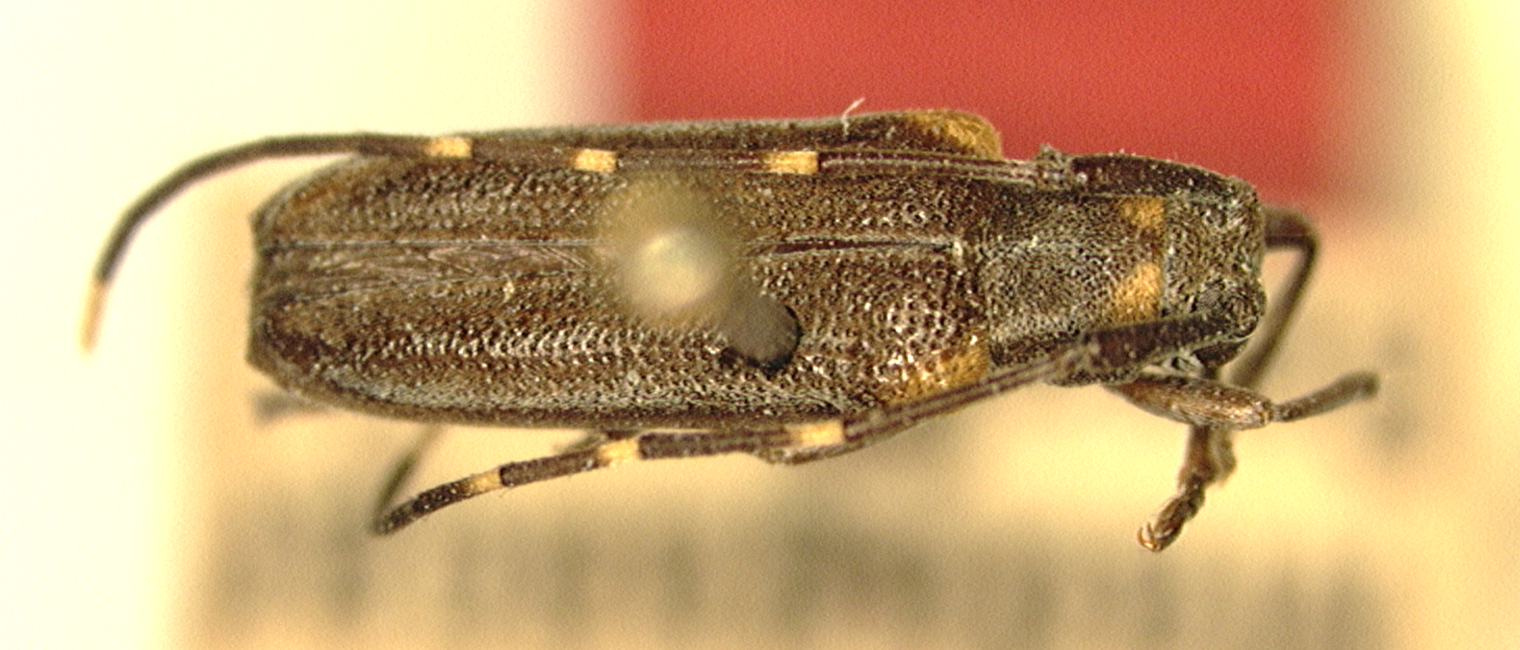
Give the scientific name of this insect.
Sulenus macrophthalmus
